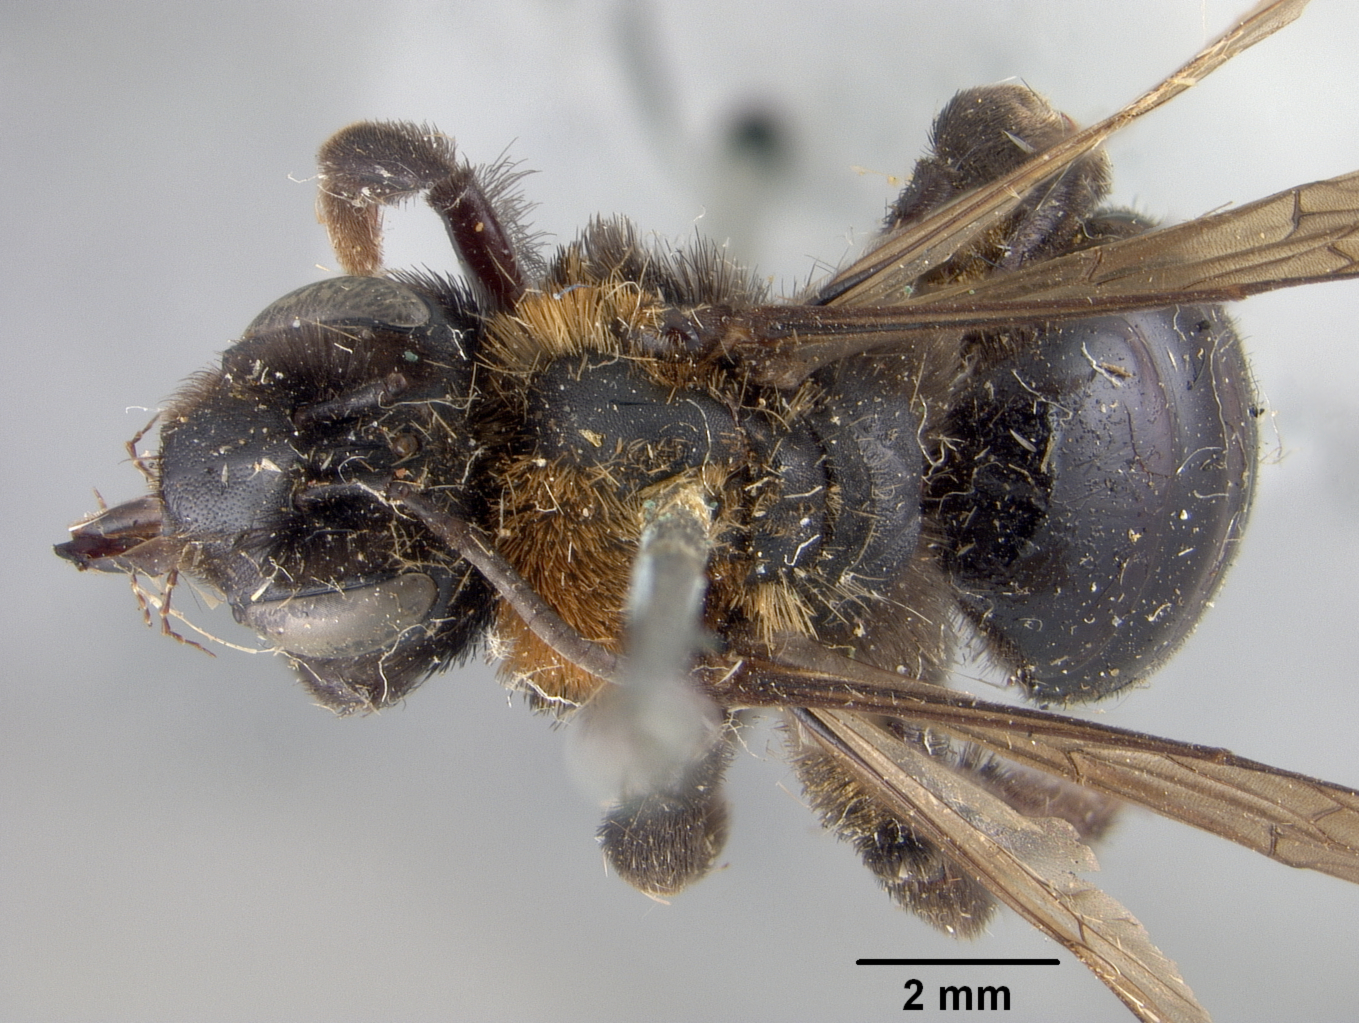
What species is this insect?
Andrena hallii
